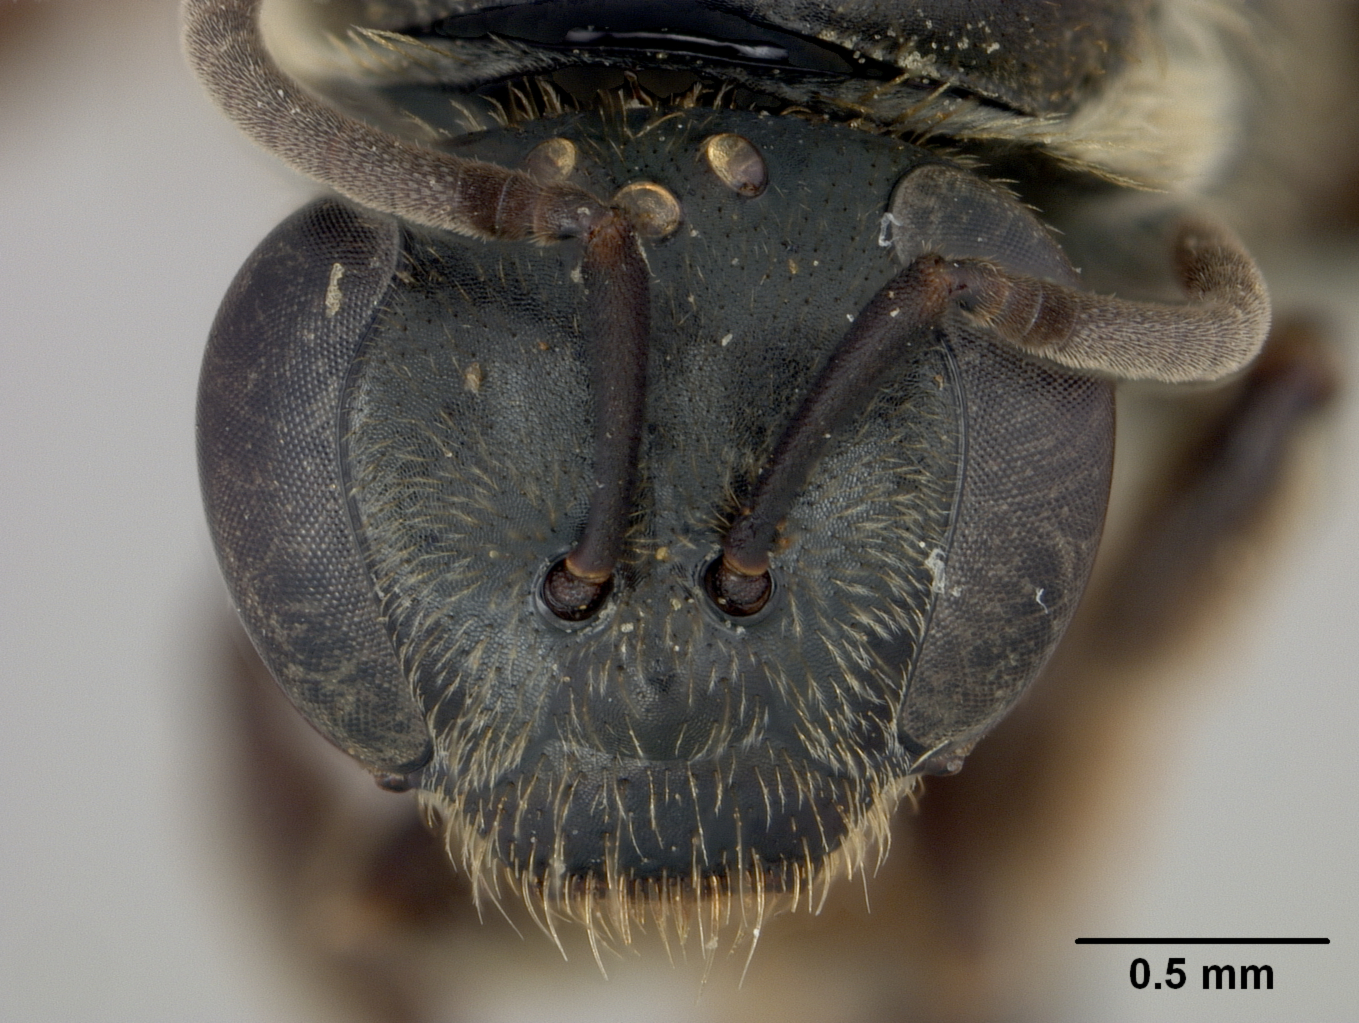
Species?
Halictus mcgregori
